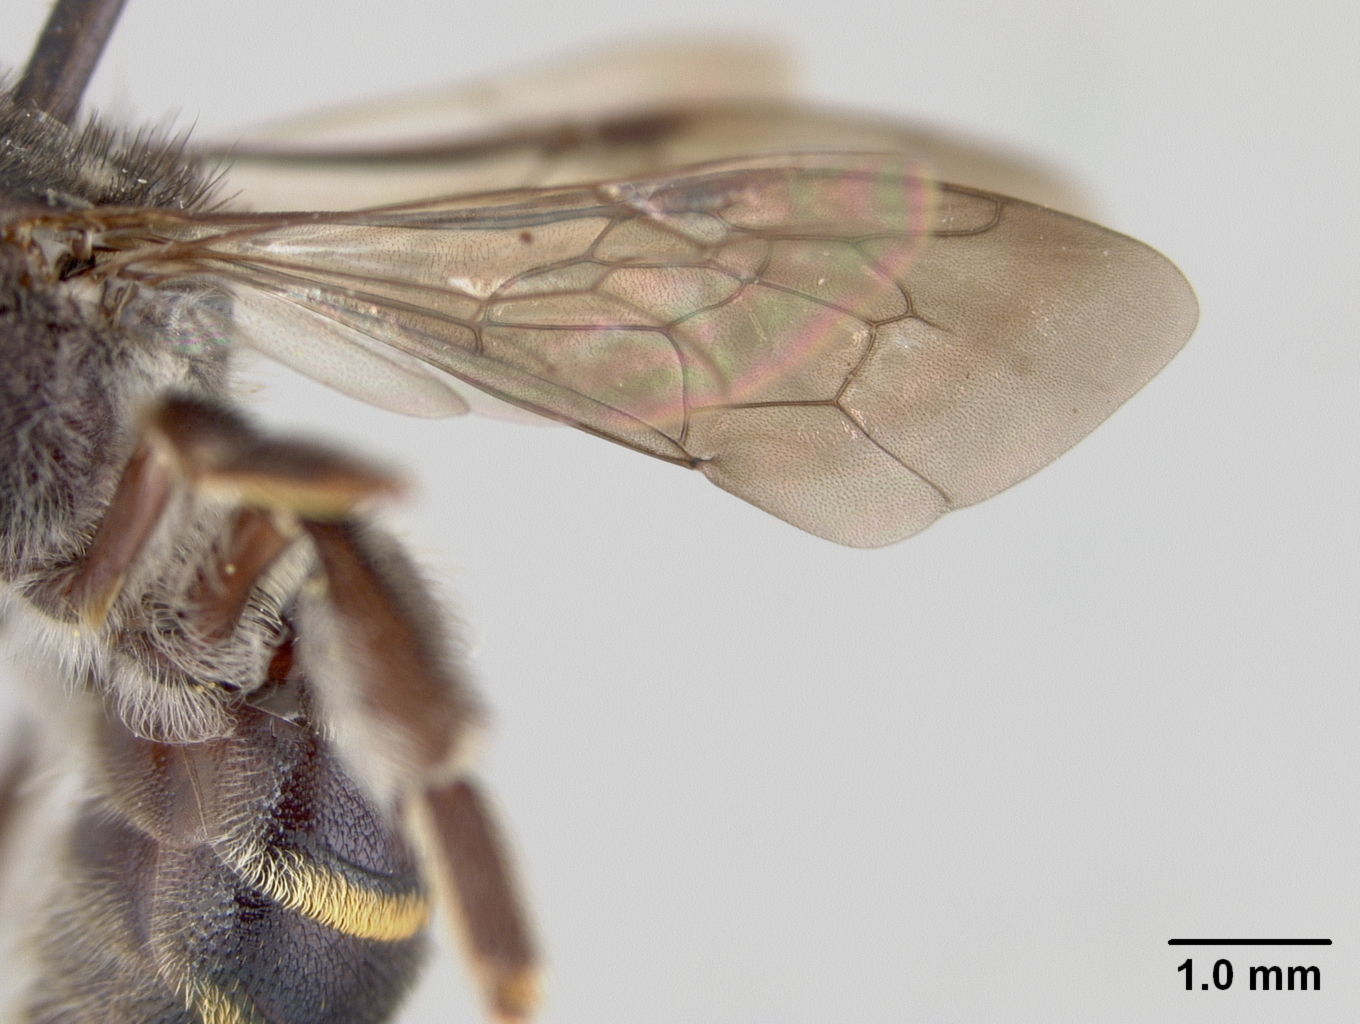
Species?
Nomia wilmattae
